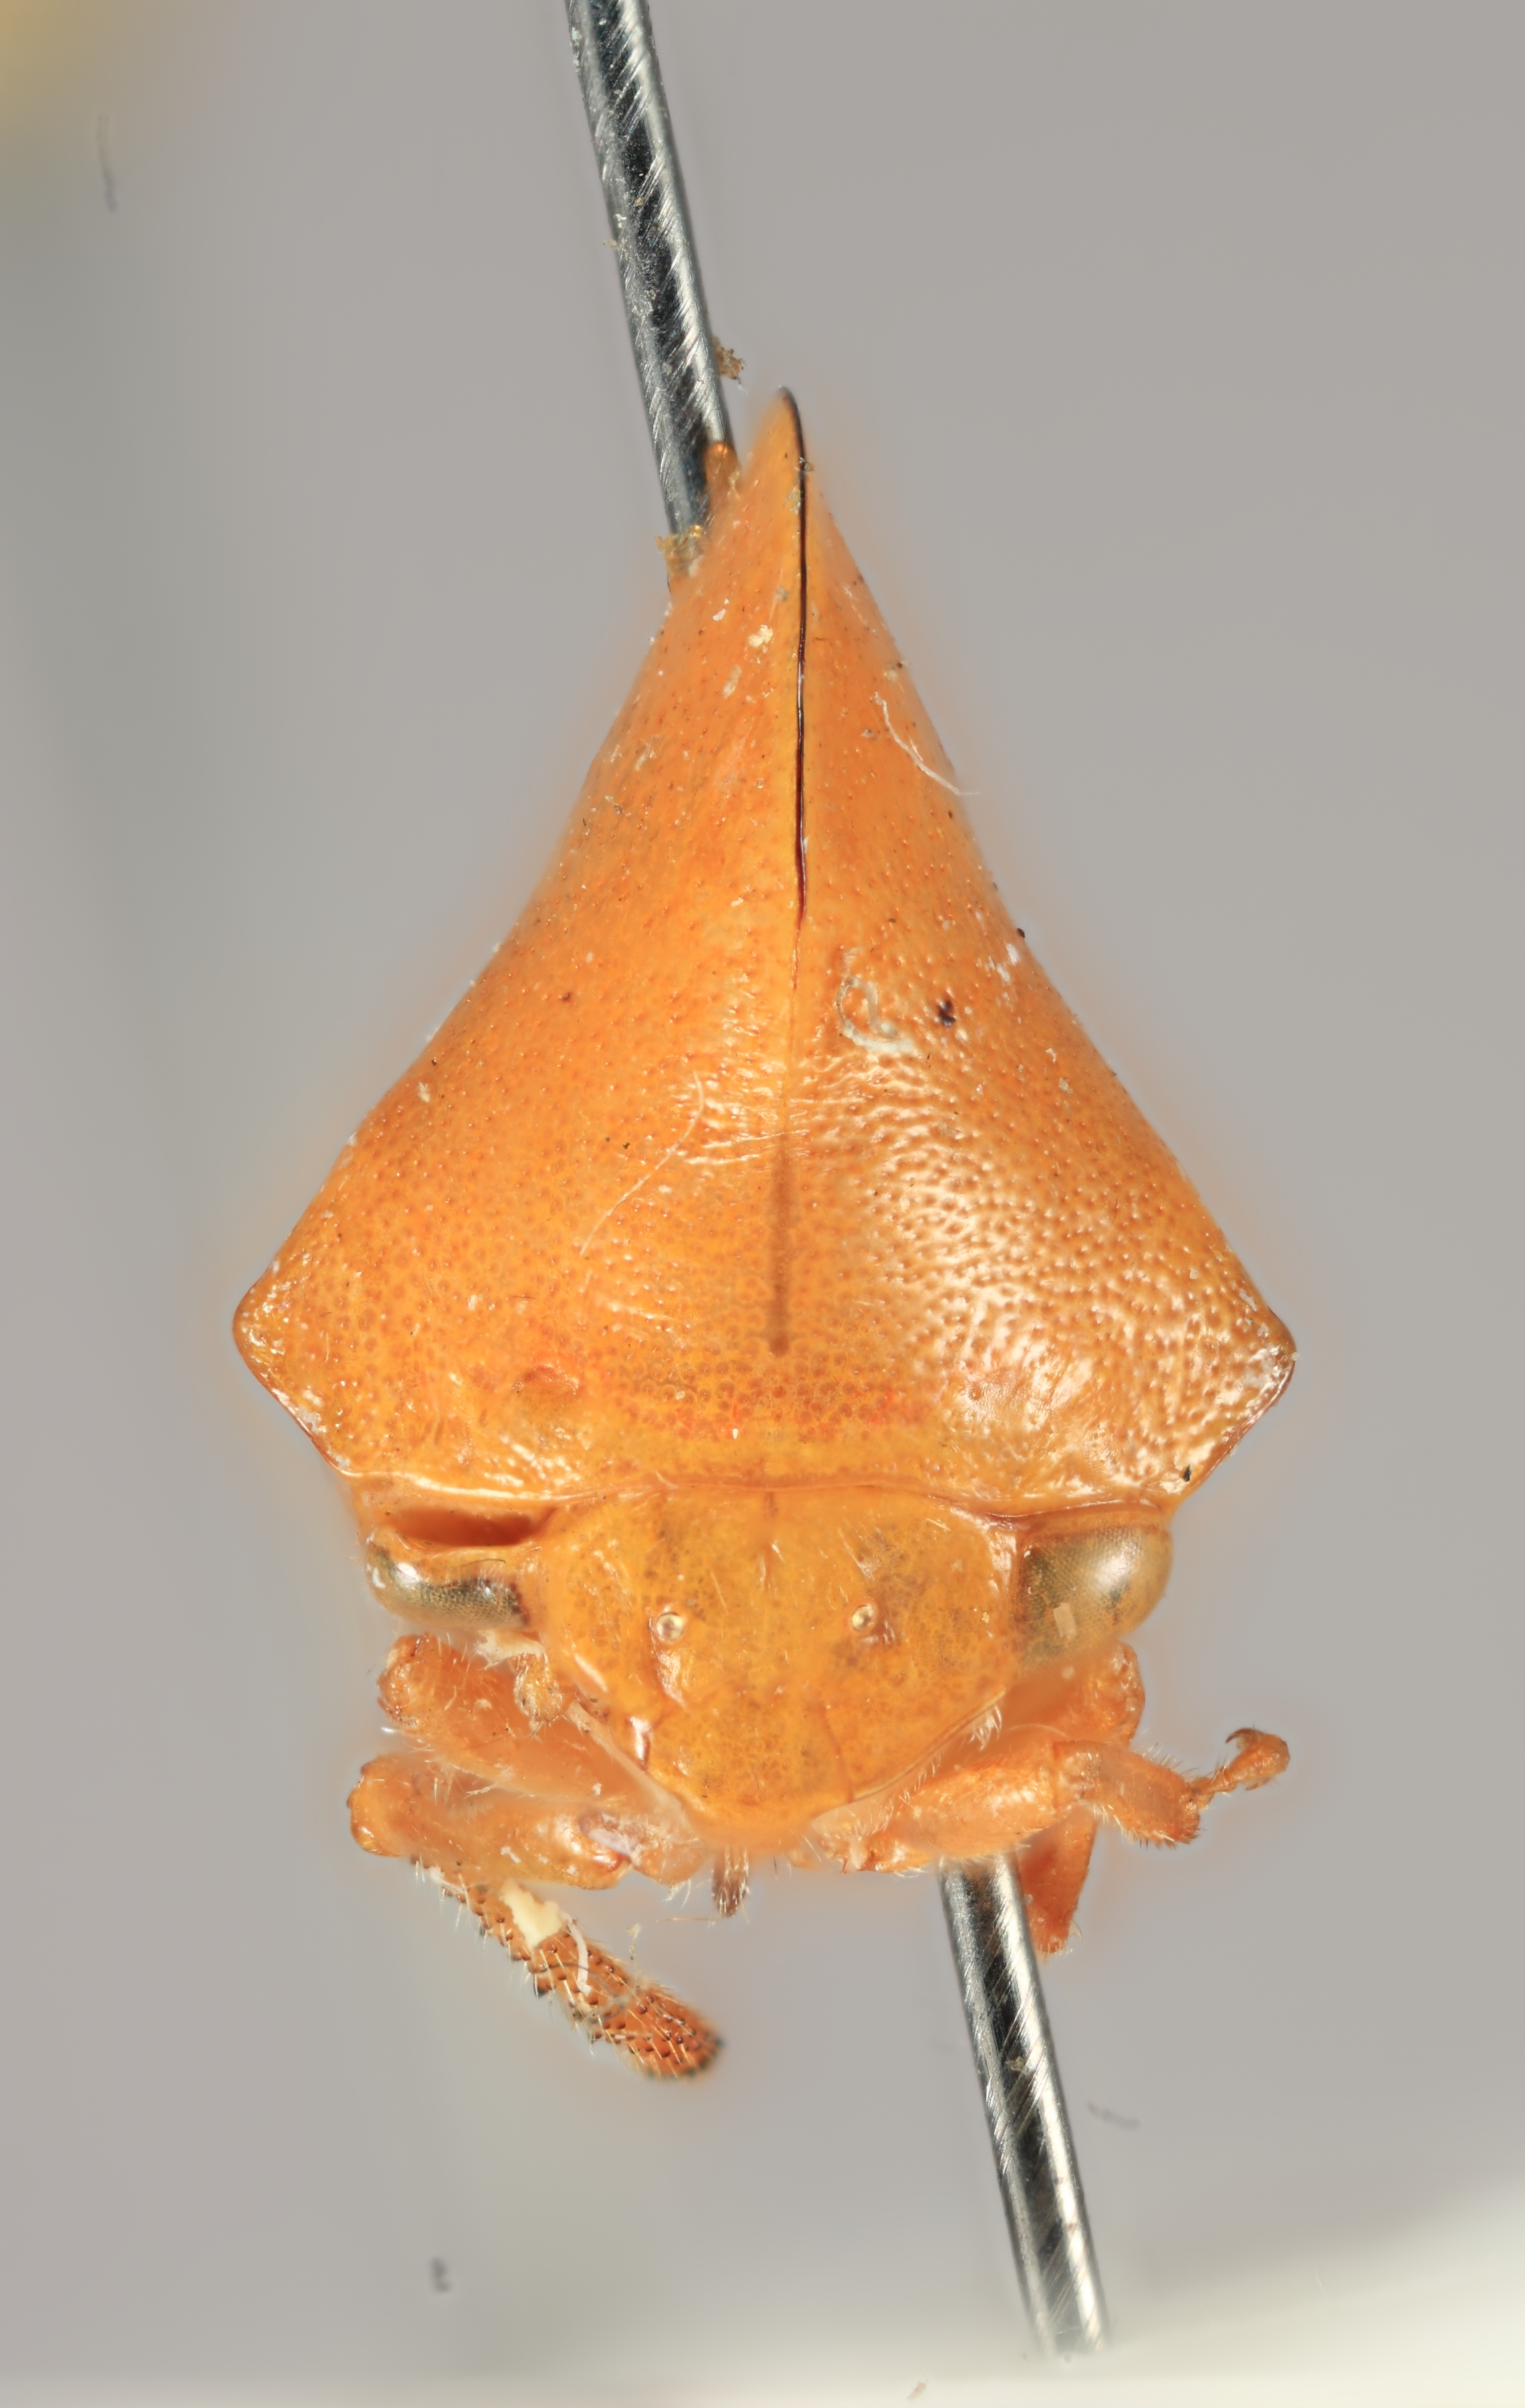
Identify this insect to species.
Amastris projecta
